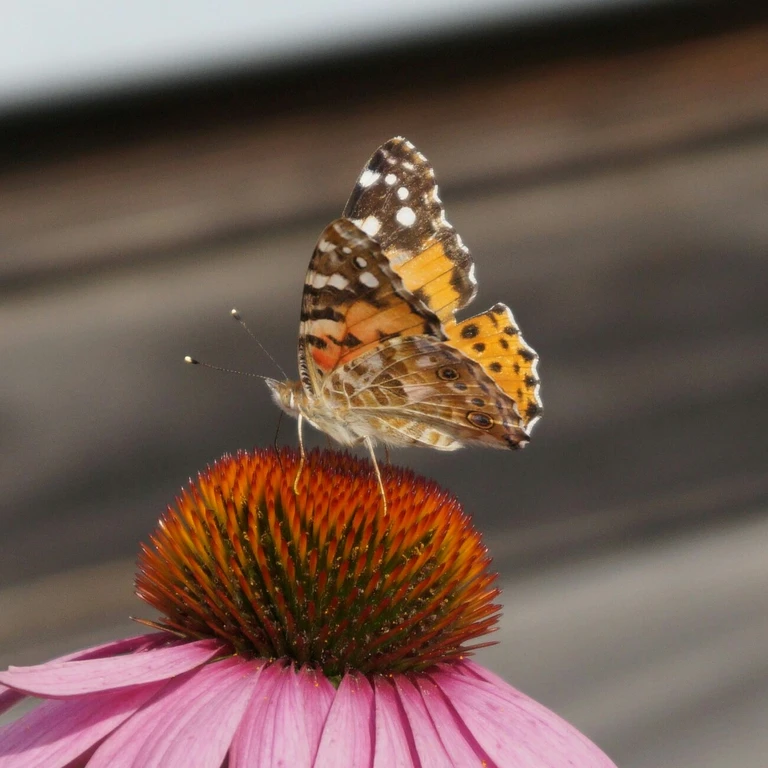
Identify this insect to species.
Vanessa cardui
